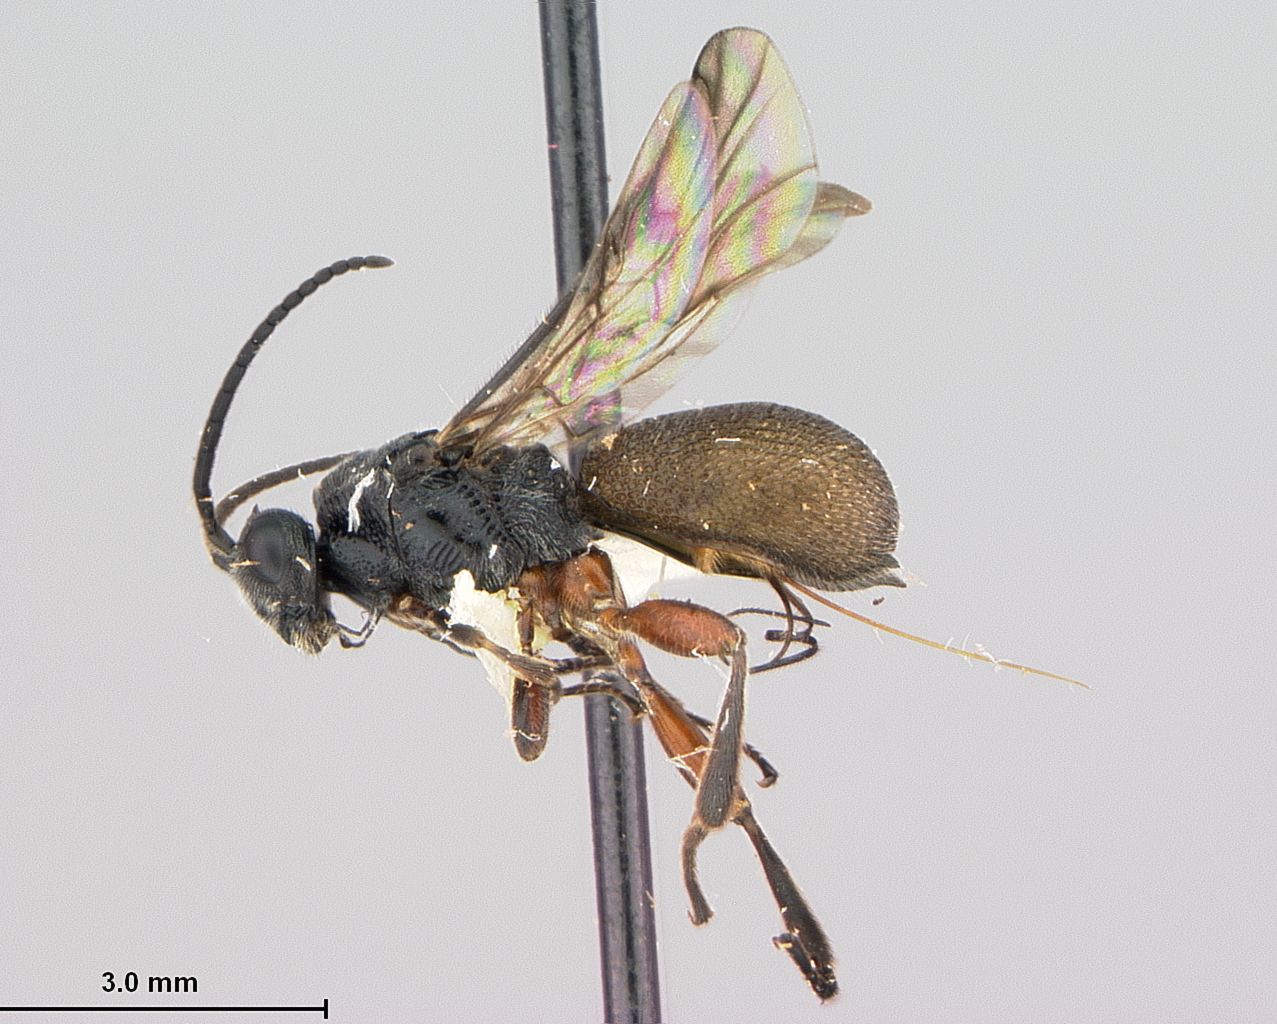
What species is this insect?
Urosigalphus subtropicus
